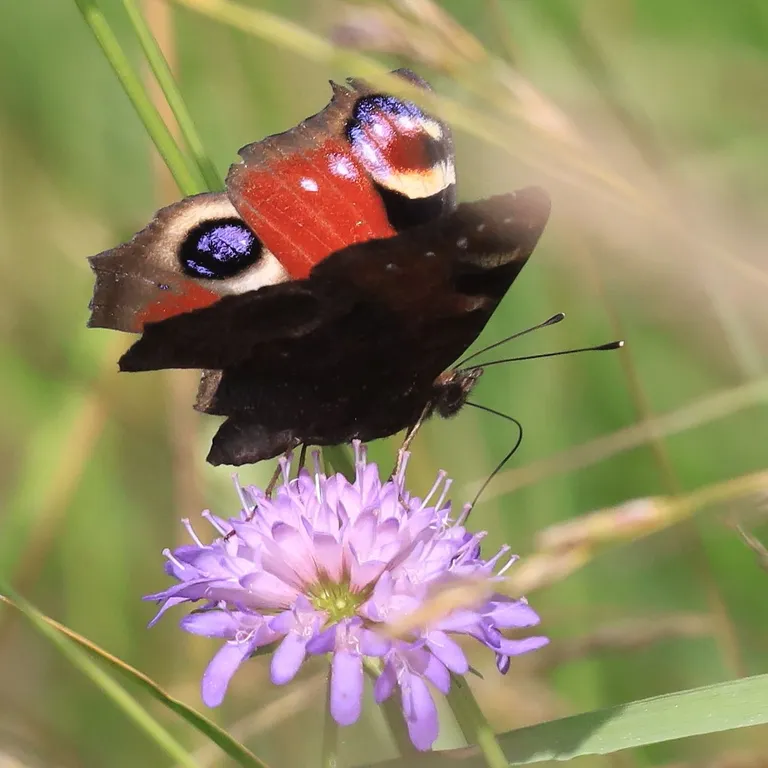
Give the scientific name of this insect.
Aglais io
